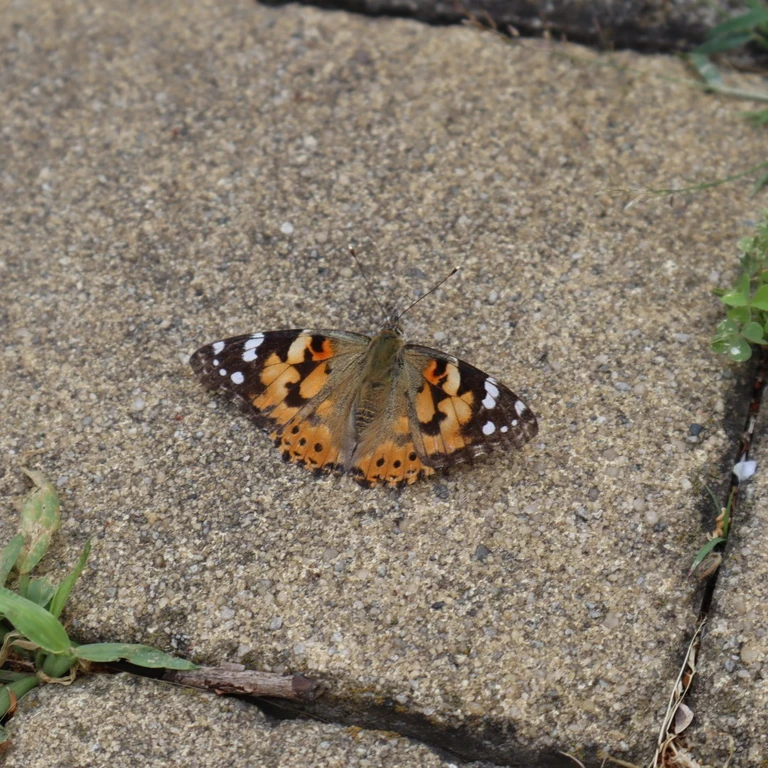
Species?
Vanessa cardui
